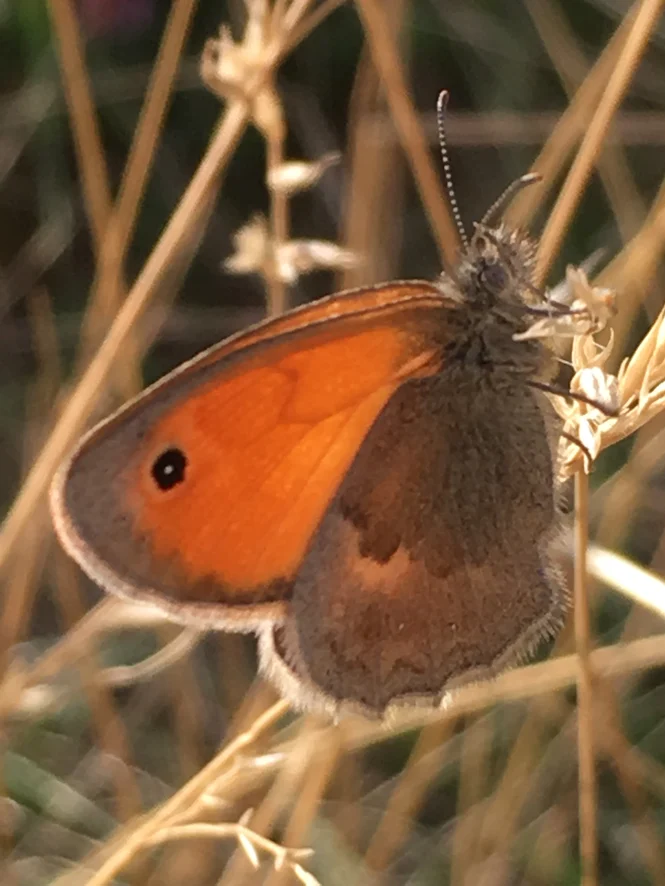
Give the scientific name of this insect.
Coenonympha pamphilus
